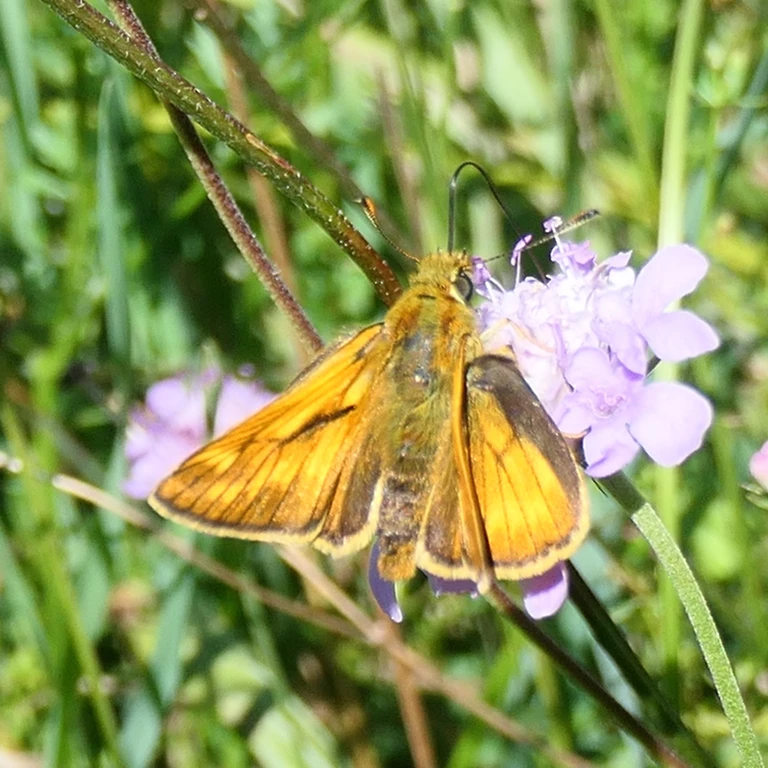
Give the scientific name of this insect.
Ochlodes sylvanus (also Ochlodes venata)
